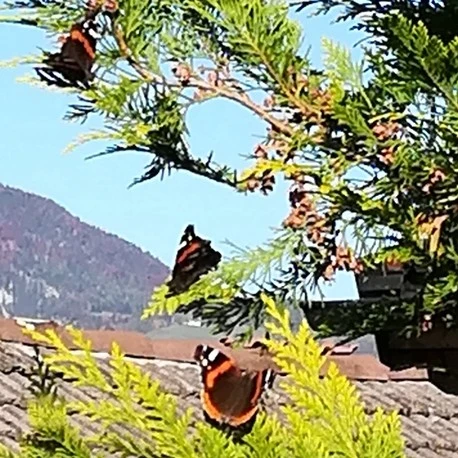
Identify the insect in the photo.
Vanessa atalanta
